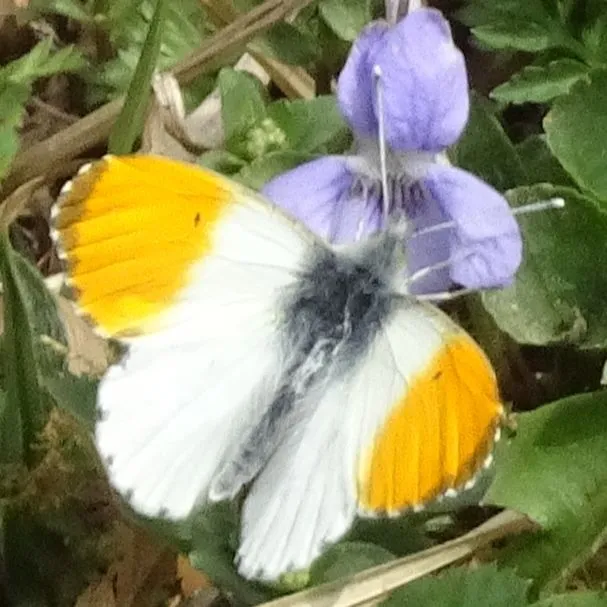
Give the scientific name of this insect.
Anthocharis cardamines
